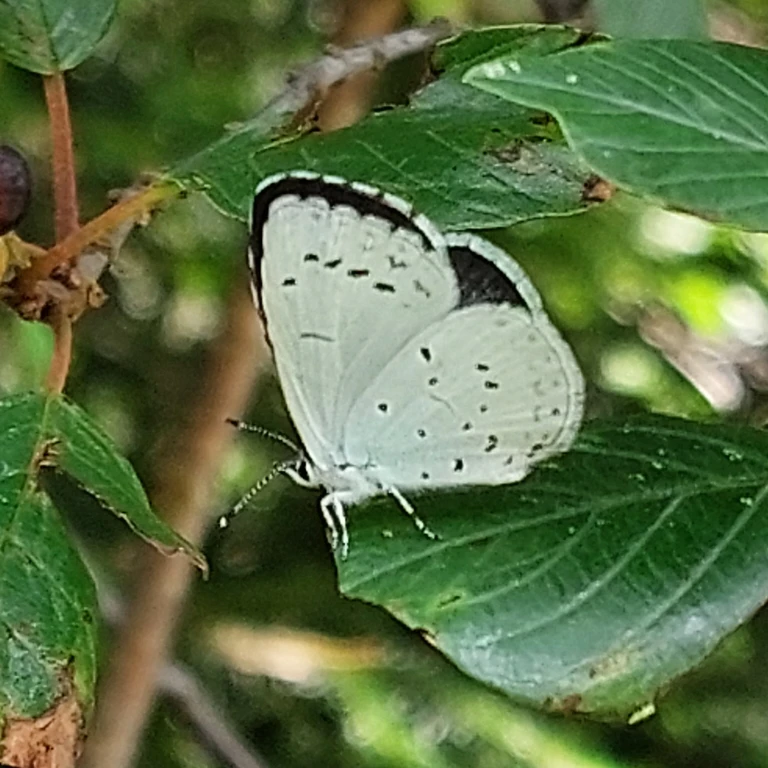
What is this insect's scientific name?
Celastrina argiolus
